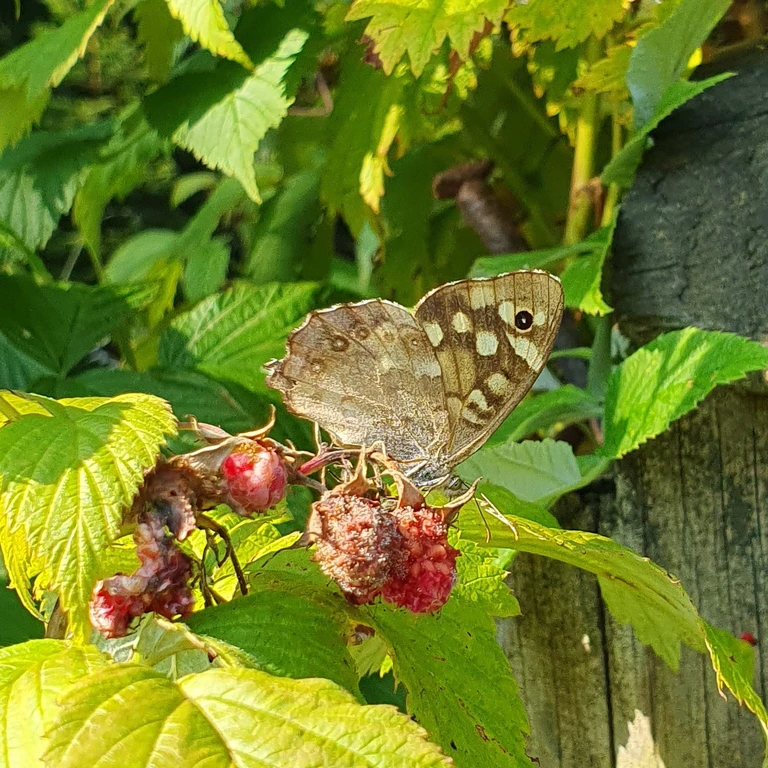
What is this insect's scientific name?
Pararge aegeria
